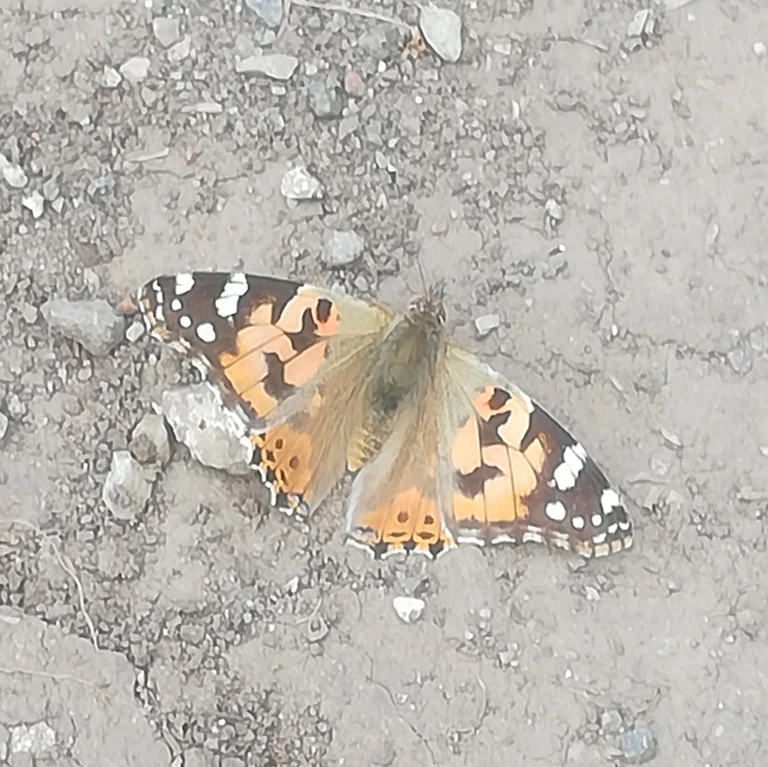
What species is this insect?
Vanessa cardui
